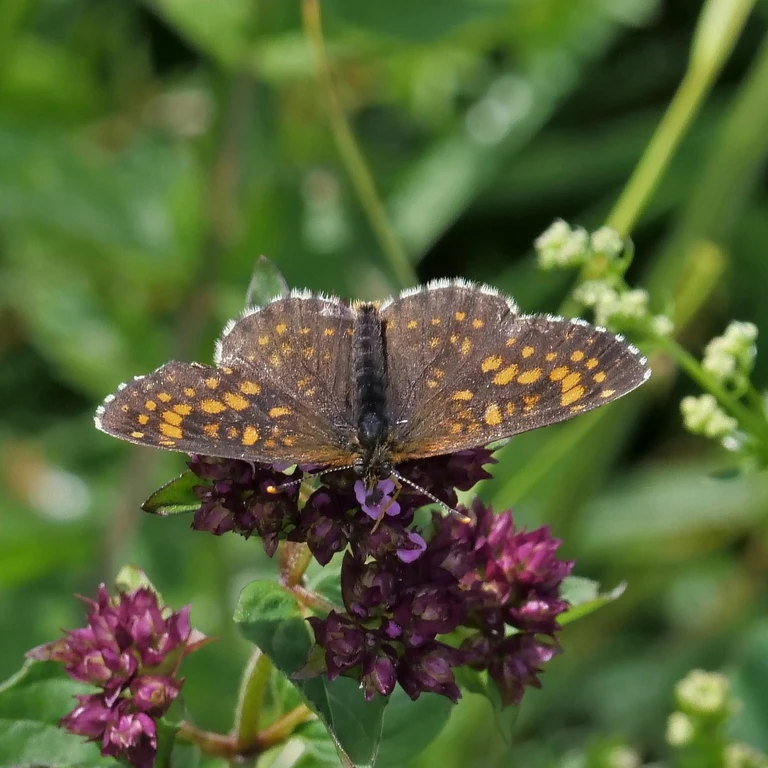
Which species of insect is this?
Melitaea diamina
